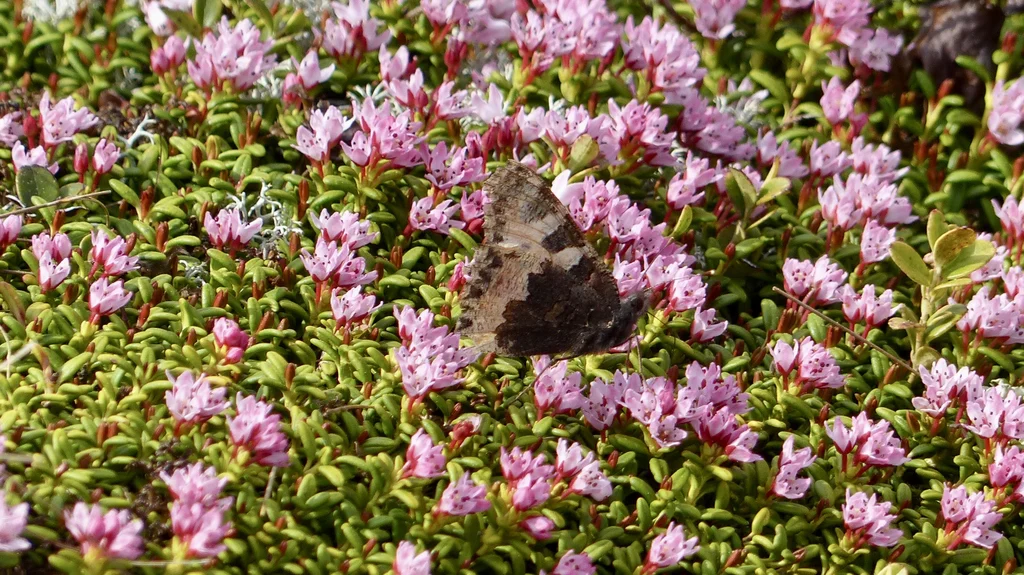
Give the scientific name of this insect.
Aglais urticae
